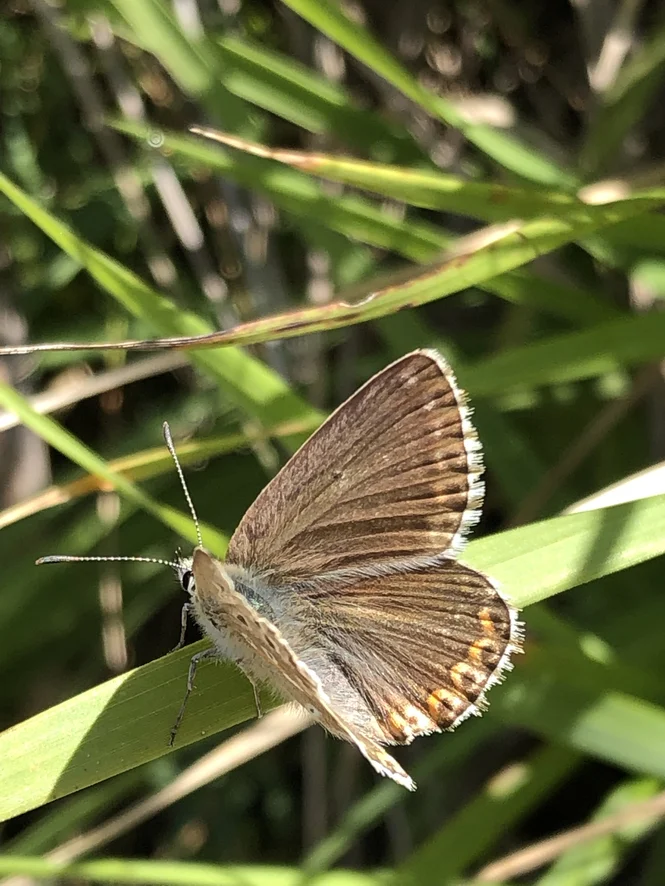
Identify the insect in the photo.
Lysandra coridon
